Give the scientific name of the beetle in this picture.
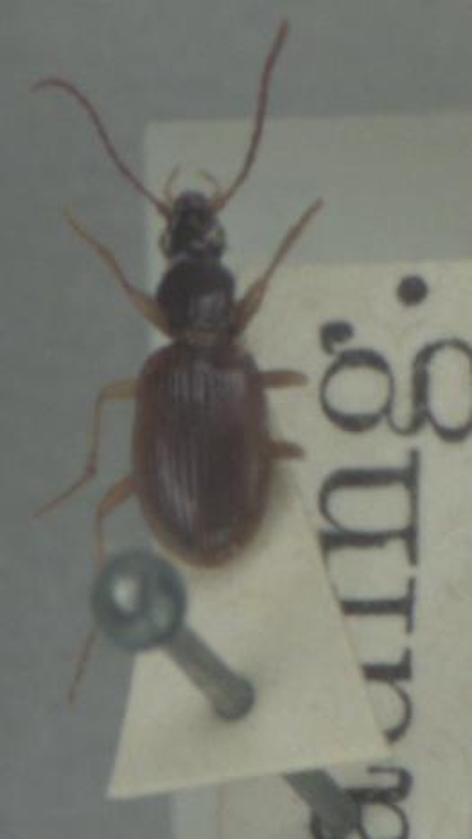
Oxypselaphus obscurus
